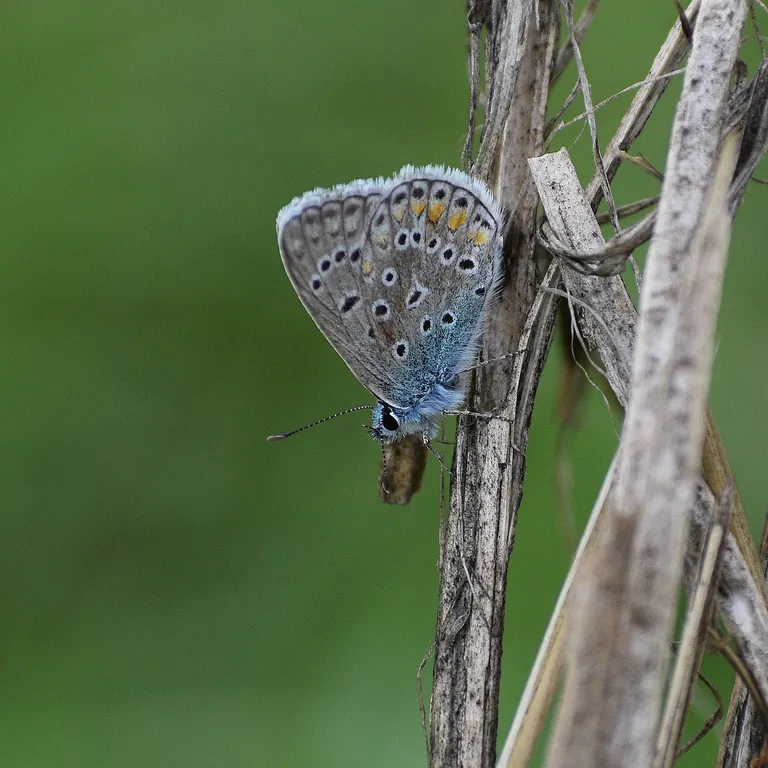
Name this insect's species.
Polyommatus icarus
